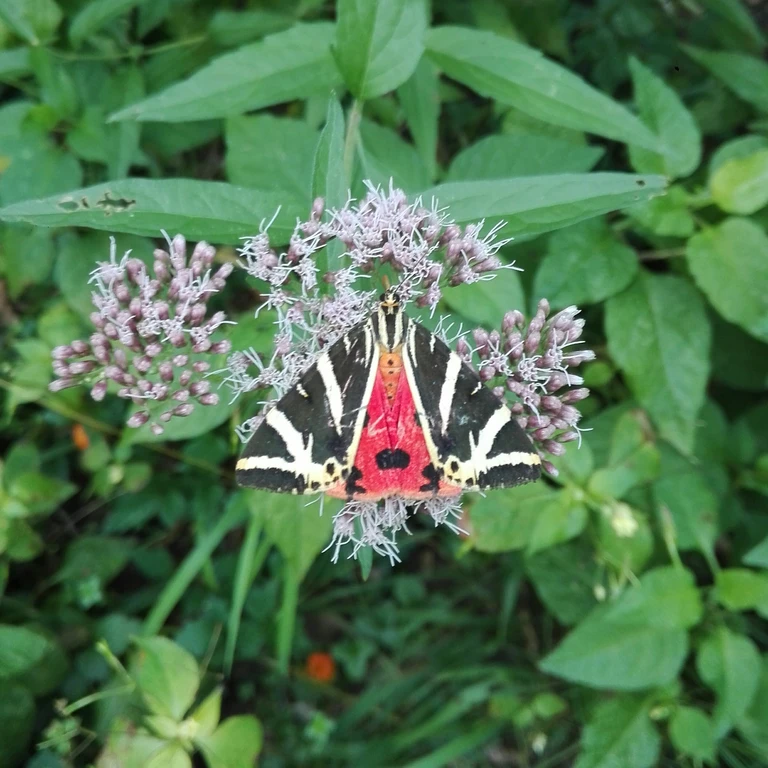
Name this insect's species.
Euplagia quadripunctaria
